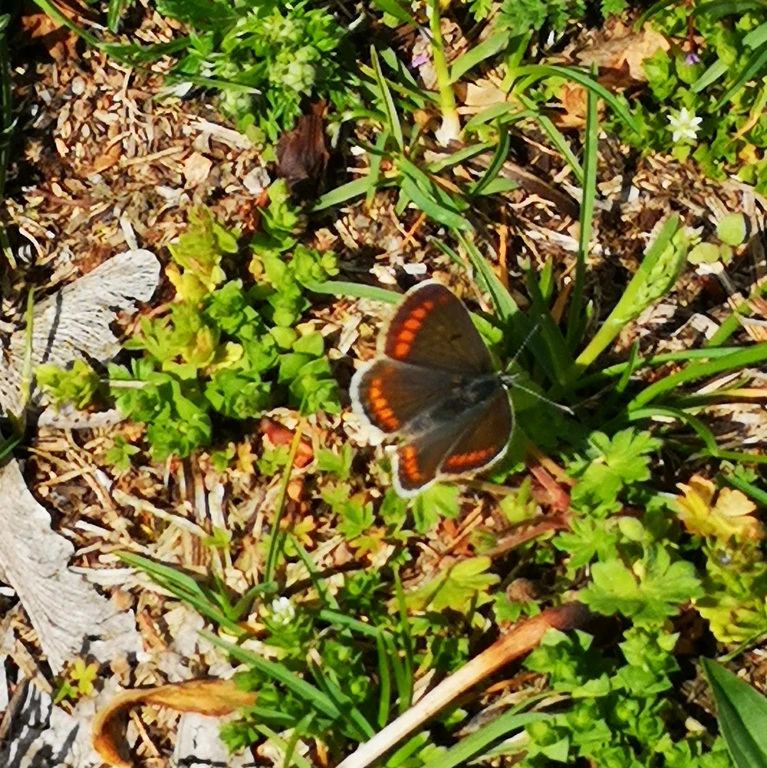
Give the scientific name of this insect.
Aricia agestis/artaxerxes
